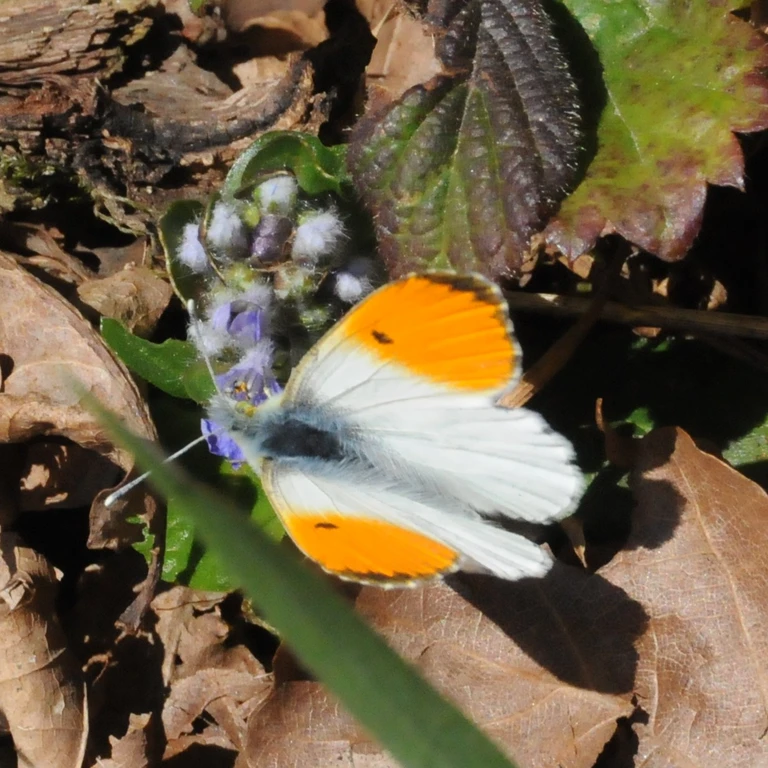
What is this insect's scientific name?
Anthocharis cardamines
